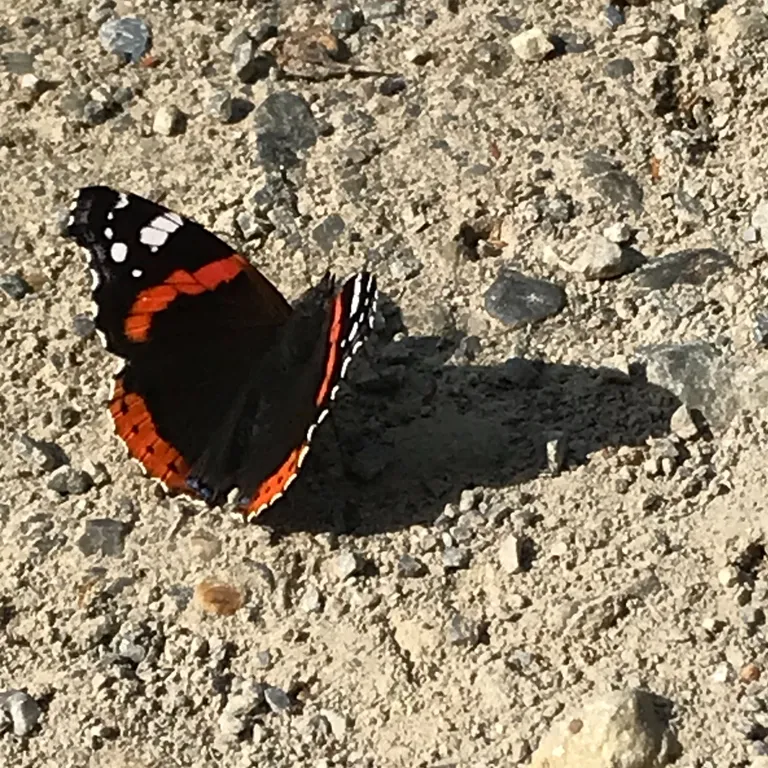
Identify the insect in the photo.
Vanessa atalanta
